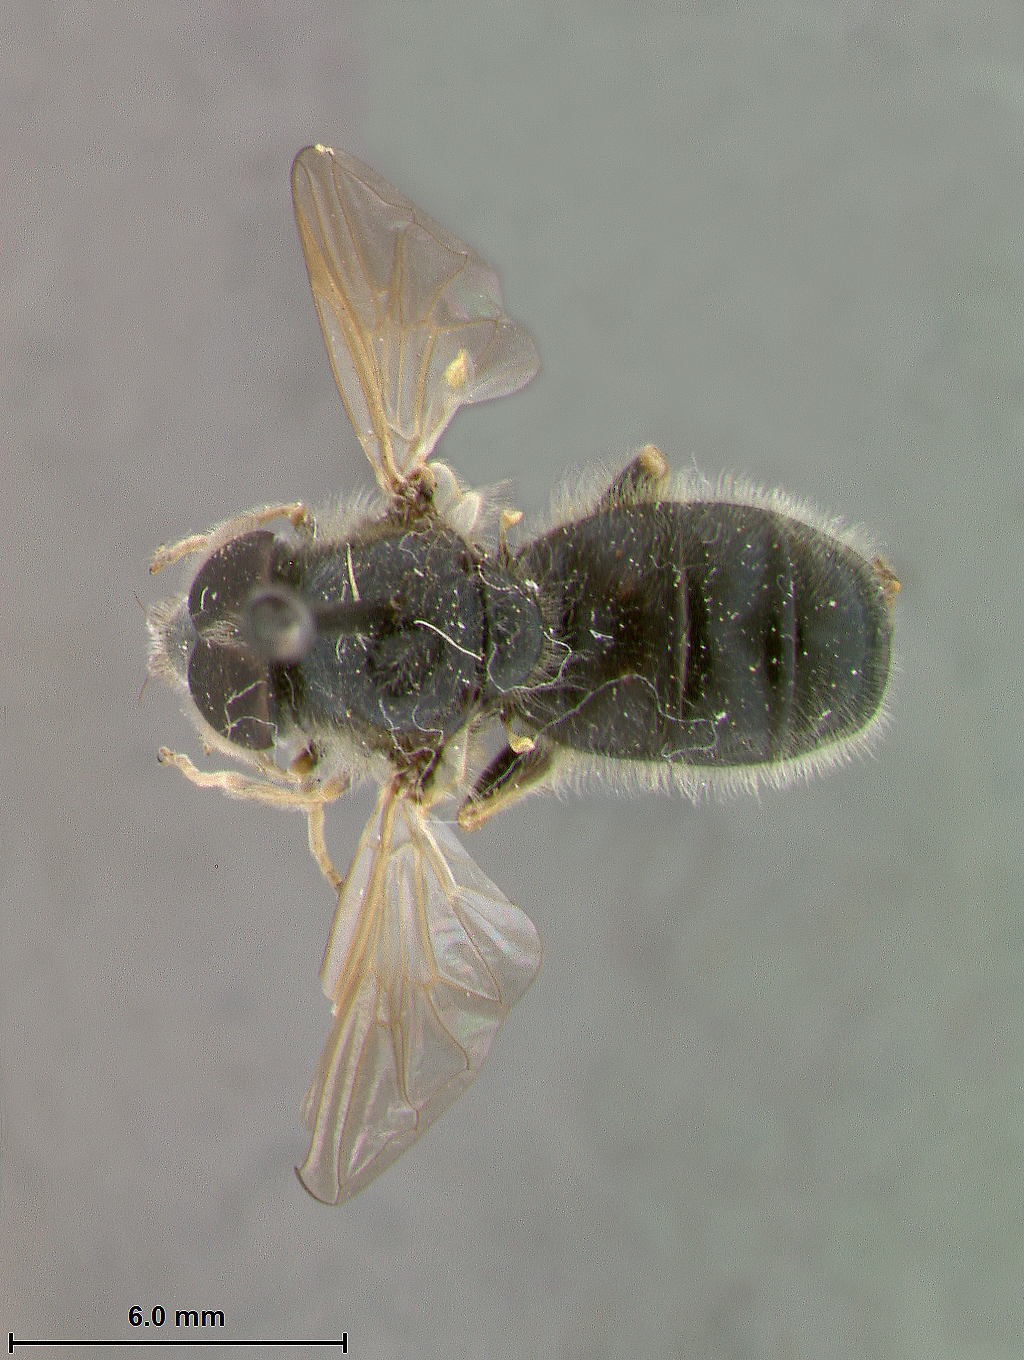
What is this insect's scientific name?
Pipiza cribbeni
